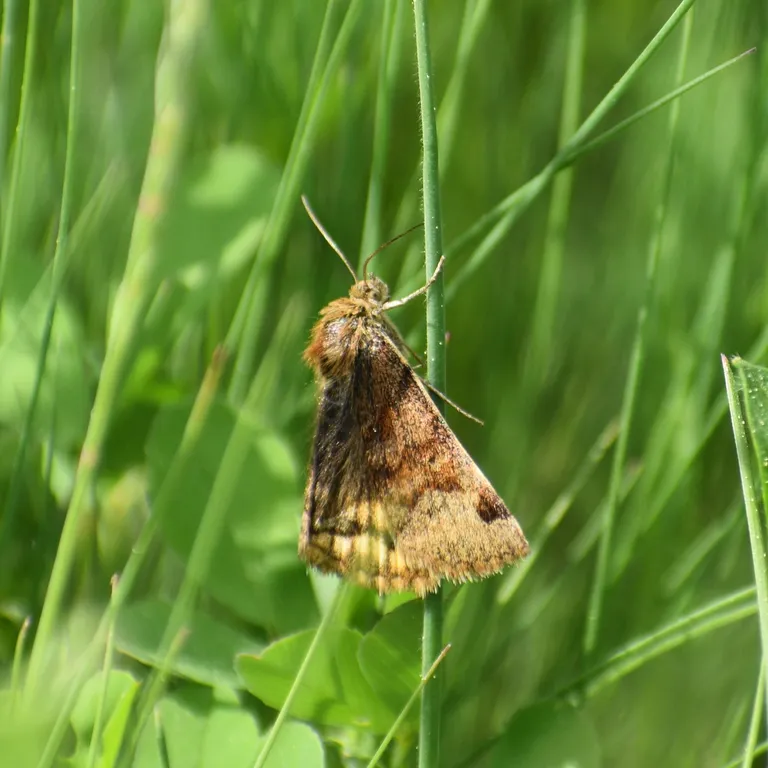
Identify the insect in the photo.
Euclidia glyphica
